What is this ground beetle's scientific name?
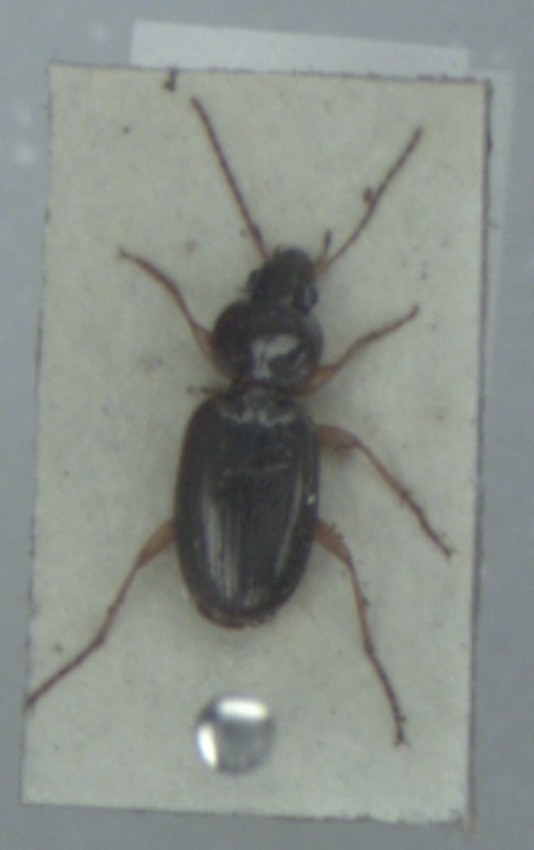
Olisthopus rotundatus
